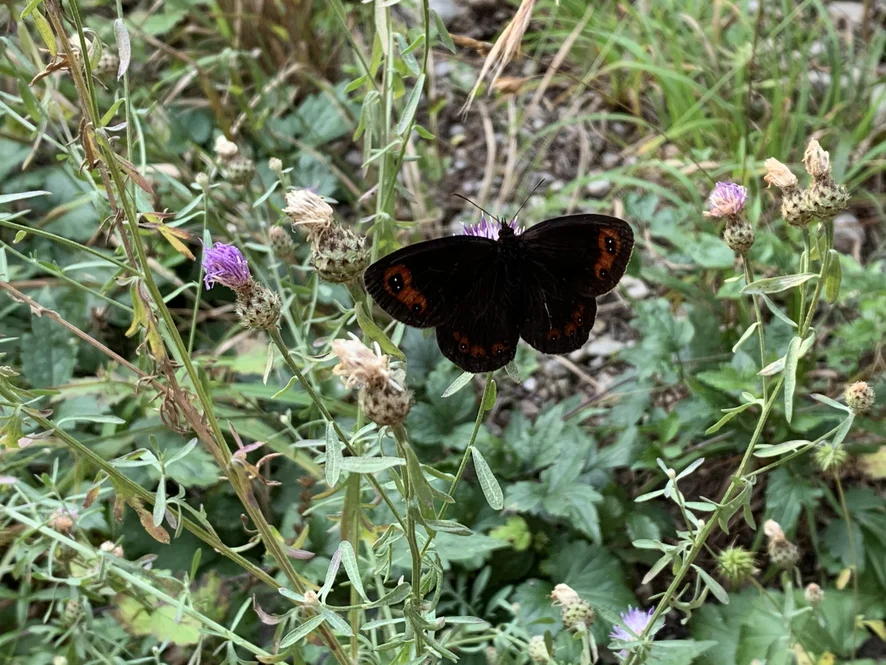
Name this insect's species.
Erebia aethiops
